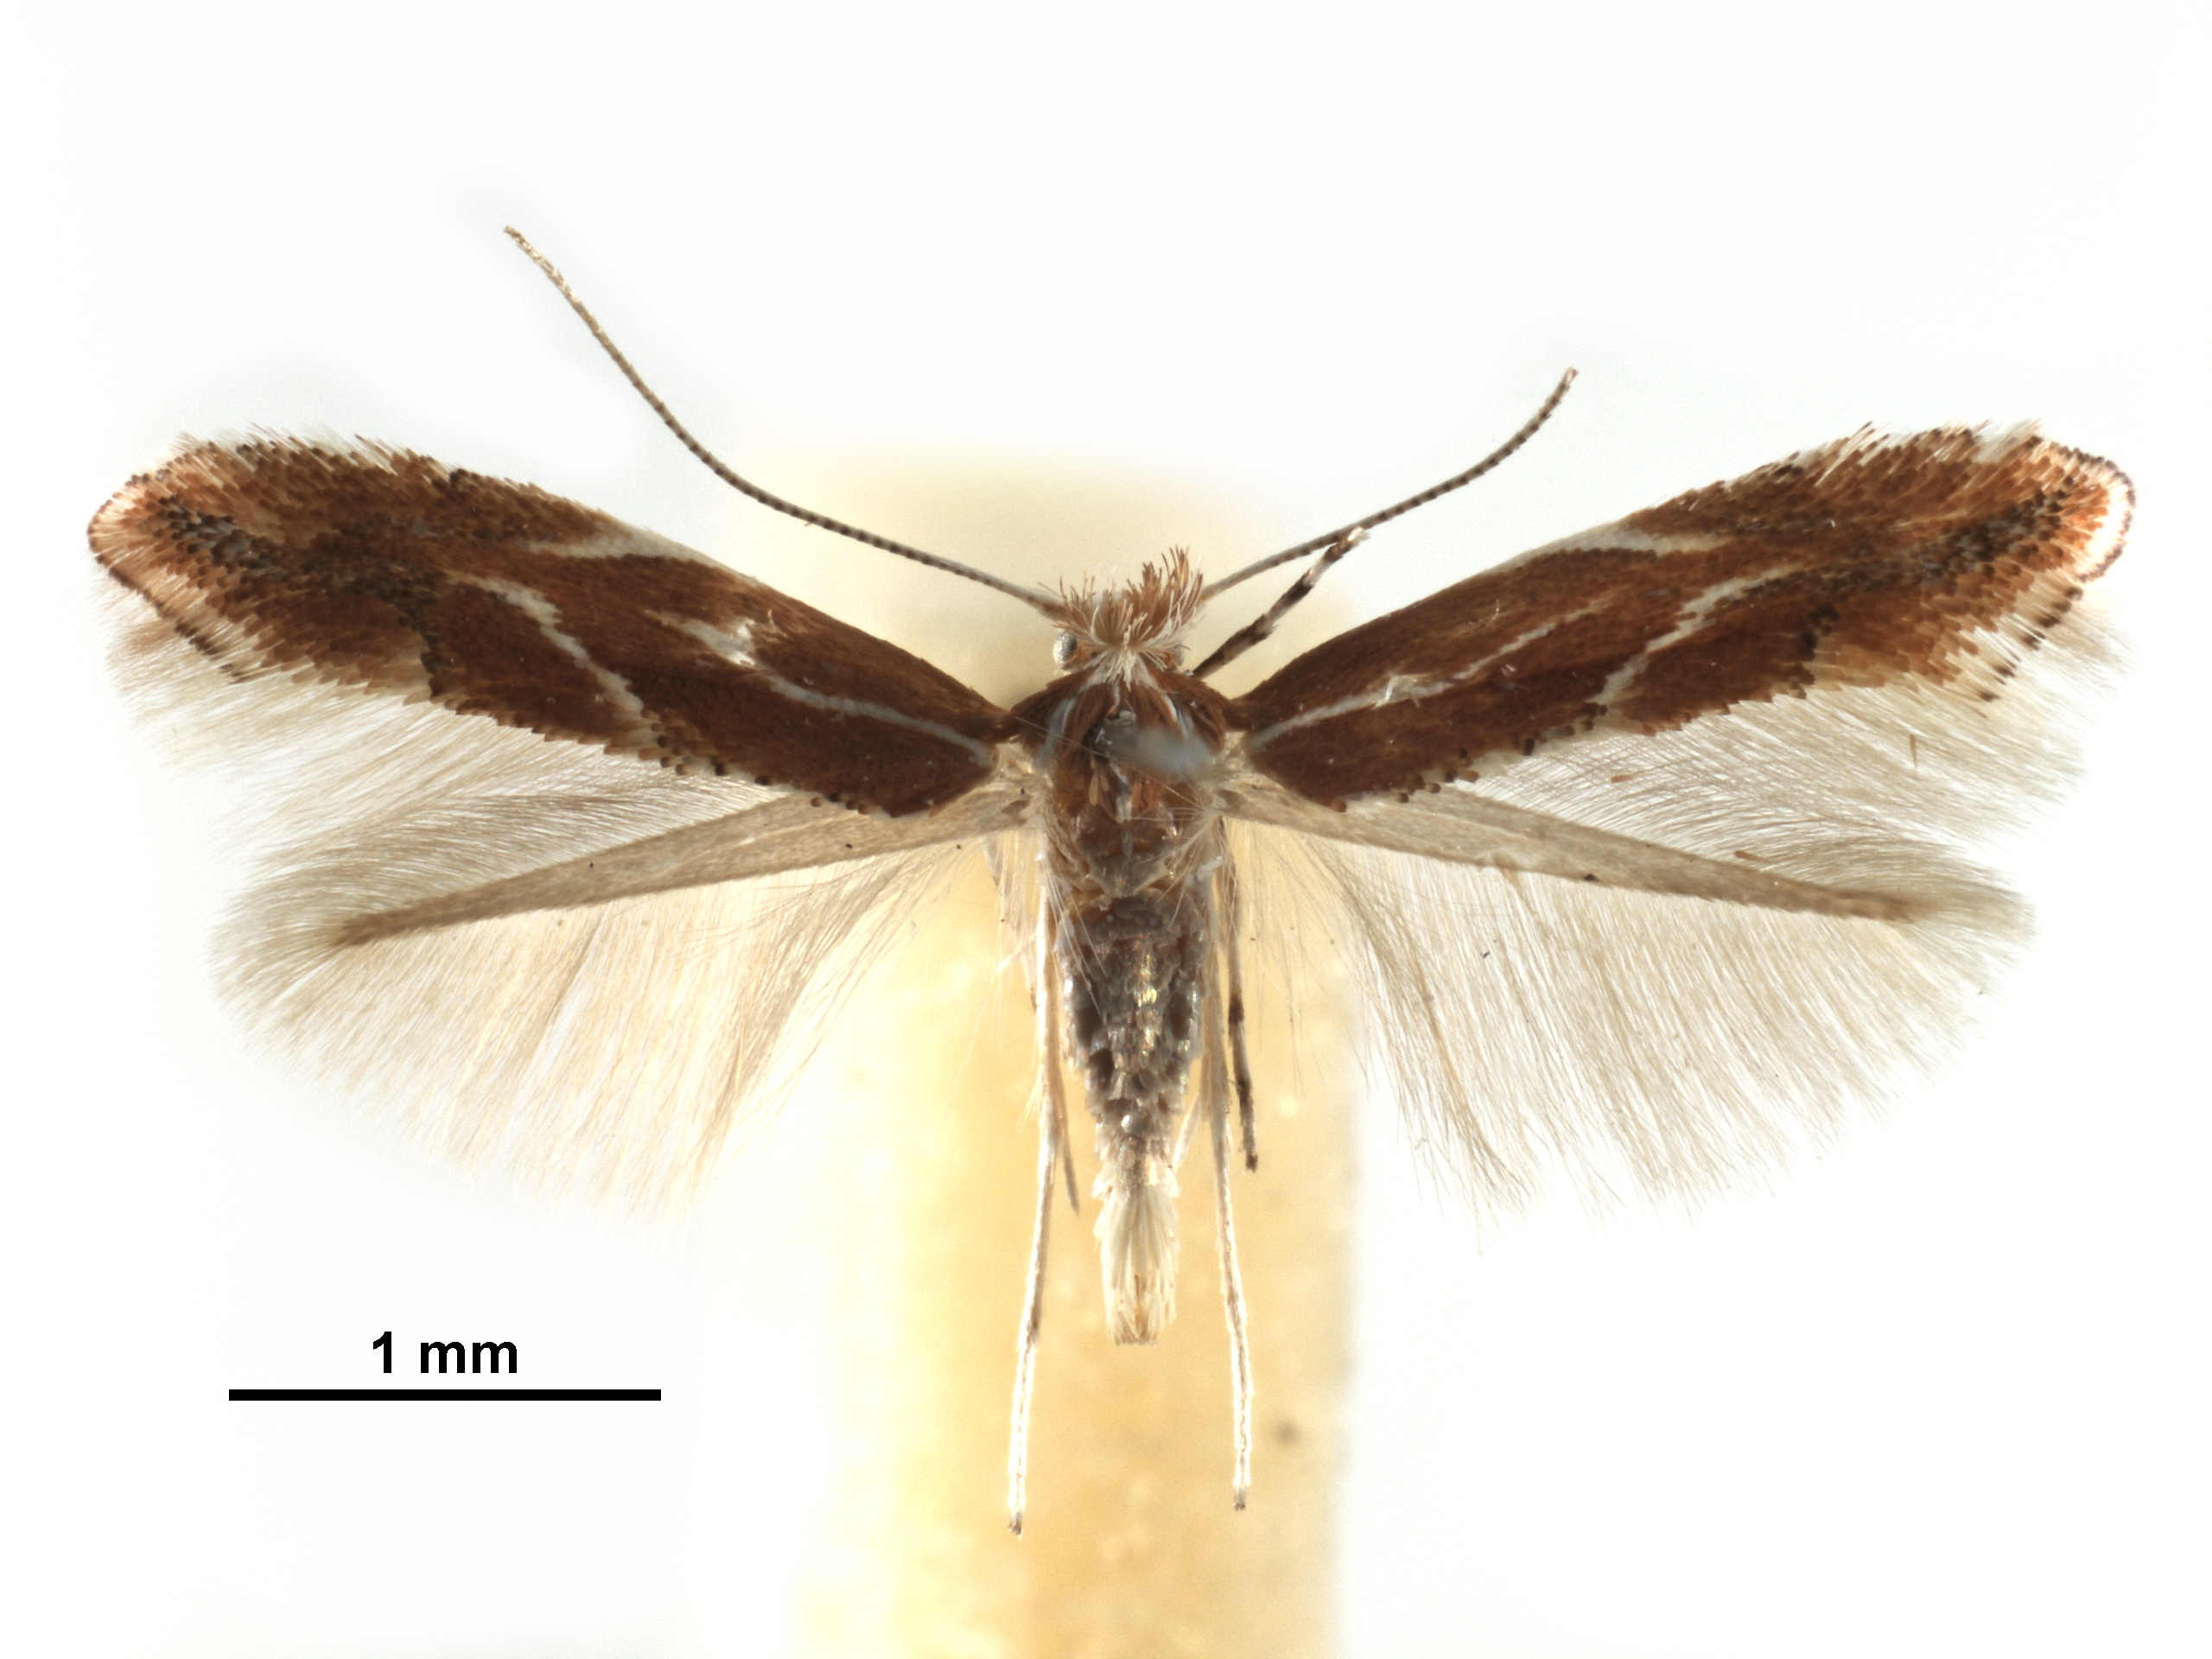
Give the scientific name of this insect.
Phyllonorycter betulae
